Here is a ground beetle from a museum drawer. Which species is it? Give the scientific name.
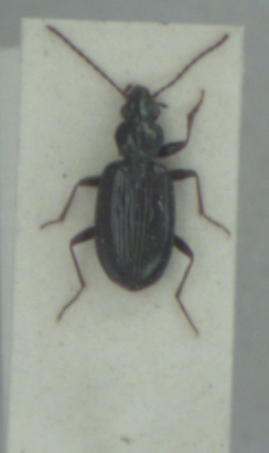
Bembidion tibiale
